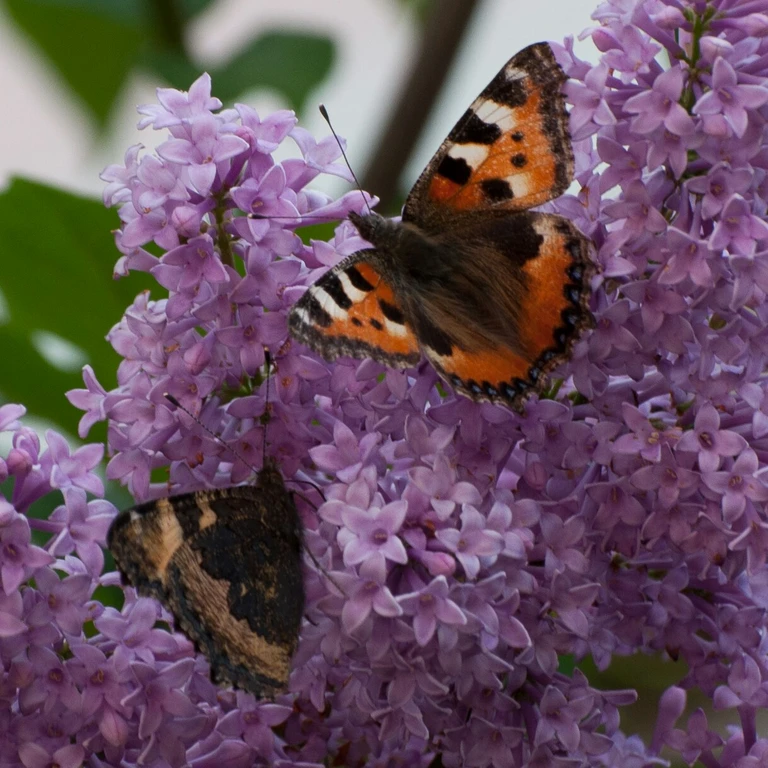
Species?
Aglais urticae
